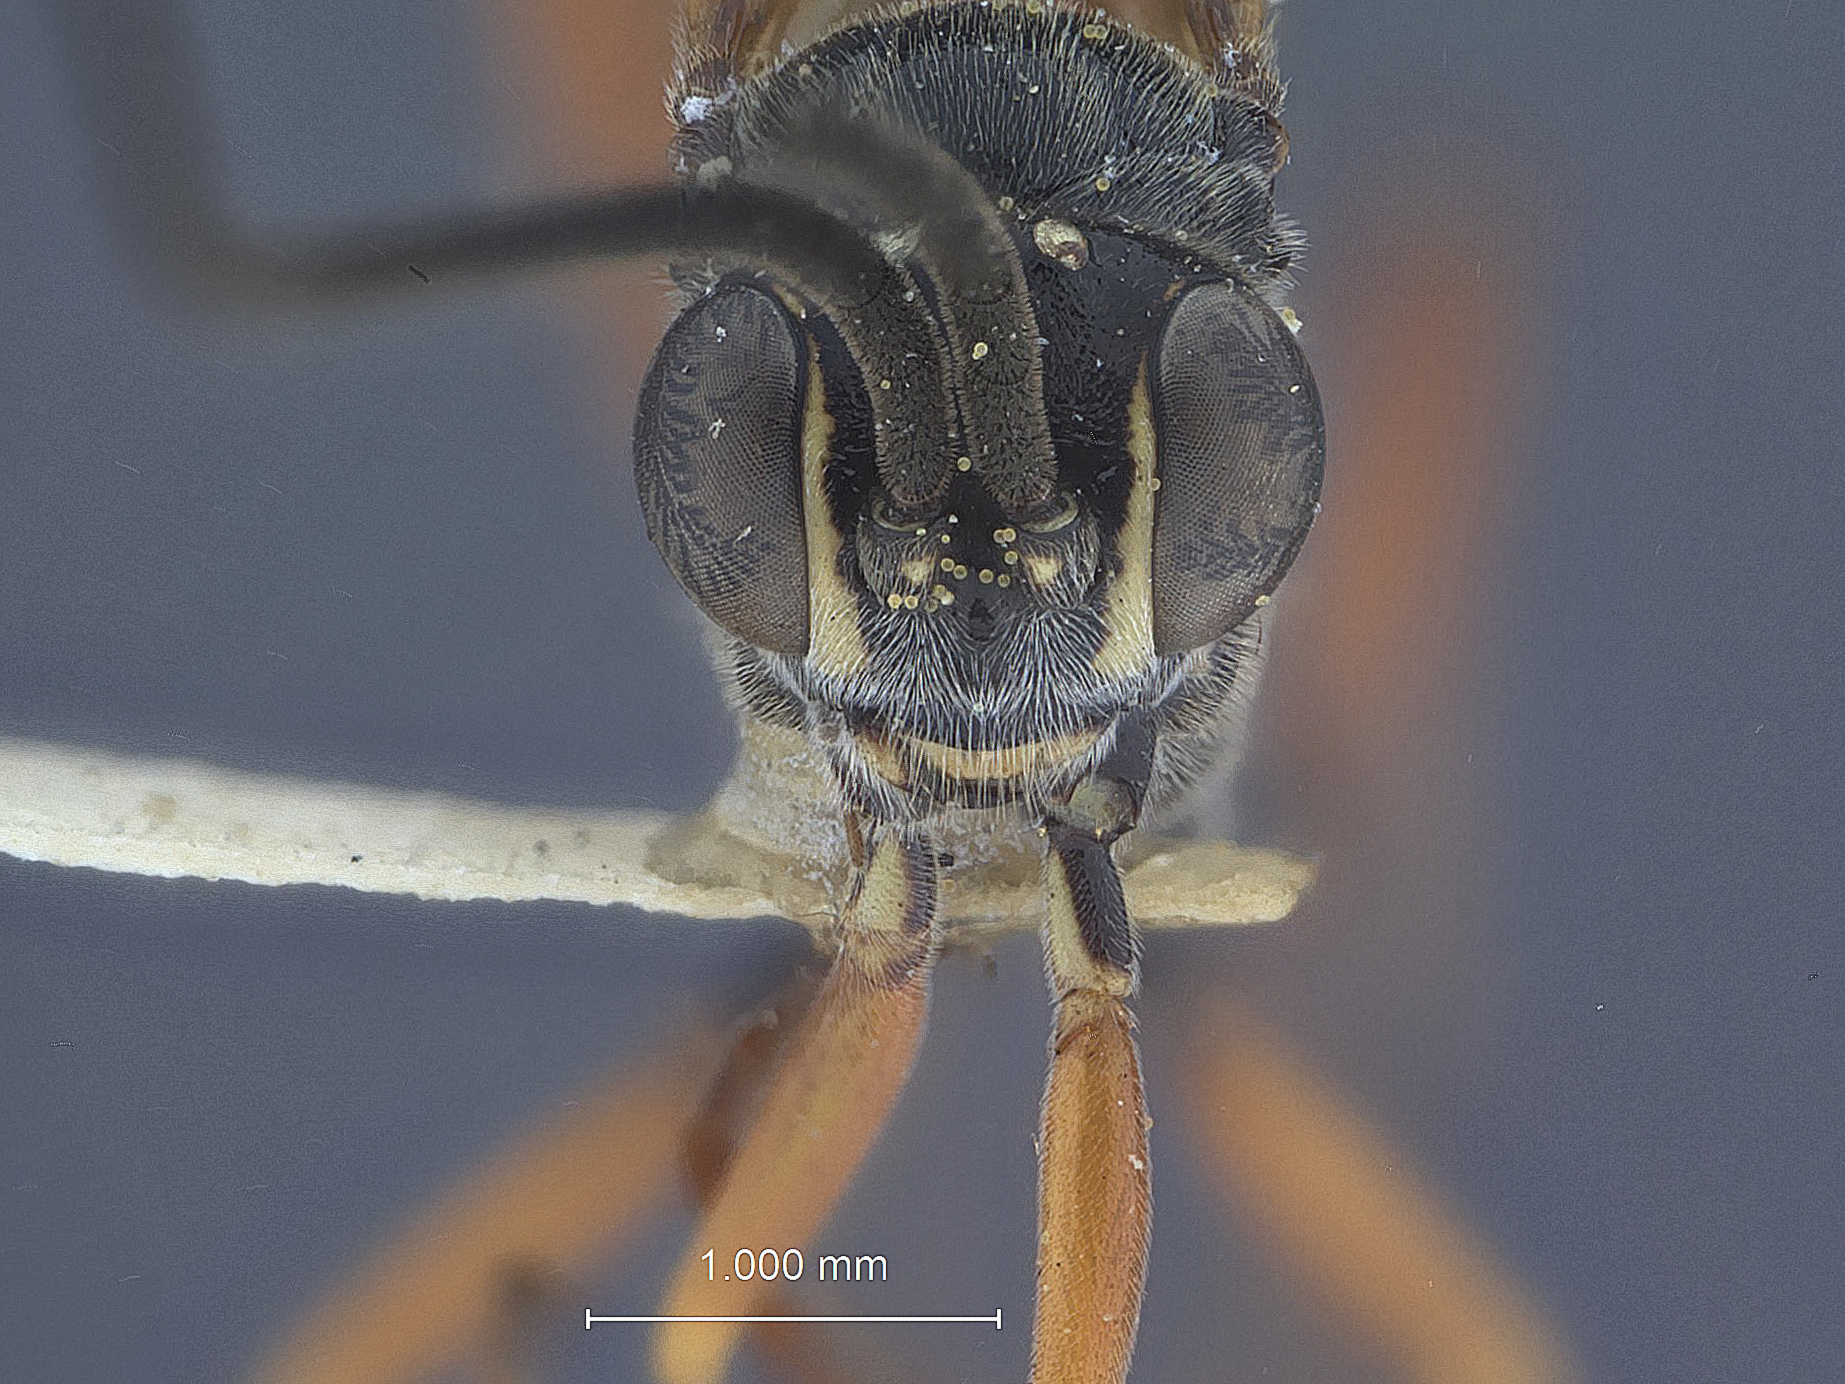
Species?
Trachysphyrus mentigus
